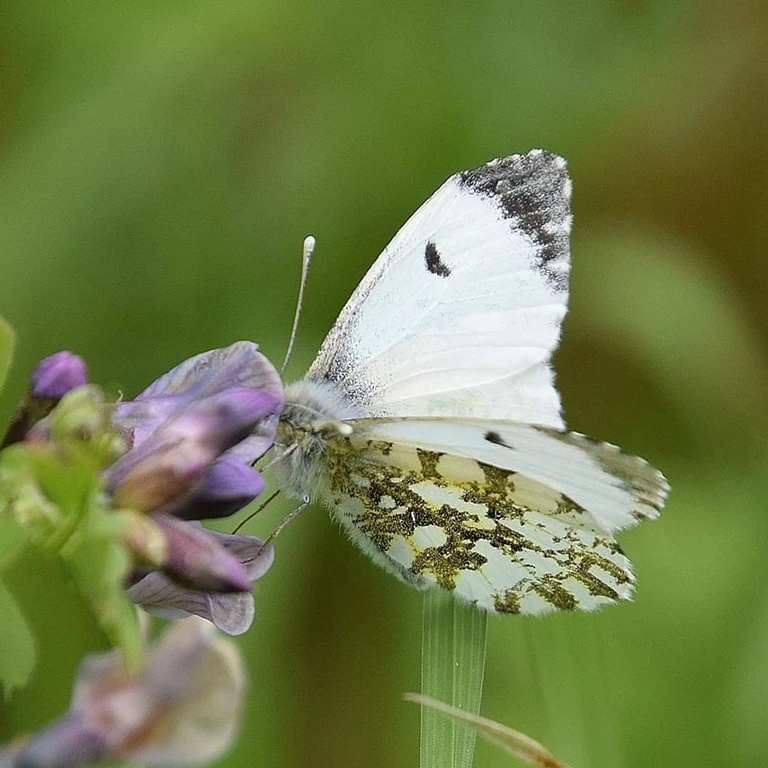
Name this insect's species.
Anthocharis cardamines
